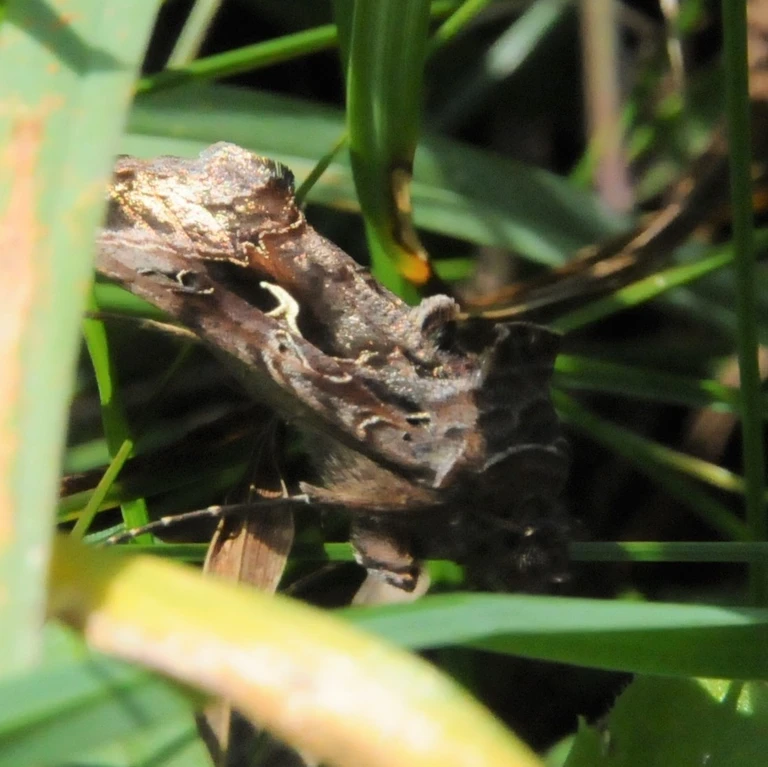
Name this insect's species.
Autographa gamma
